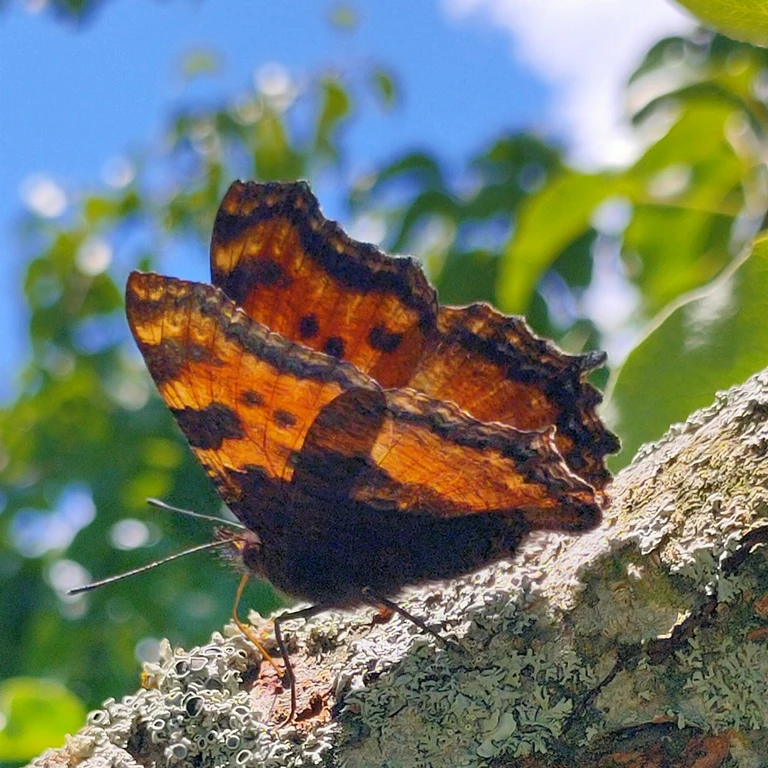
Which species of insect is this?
Nymphalis polychloros
